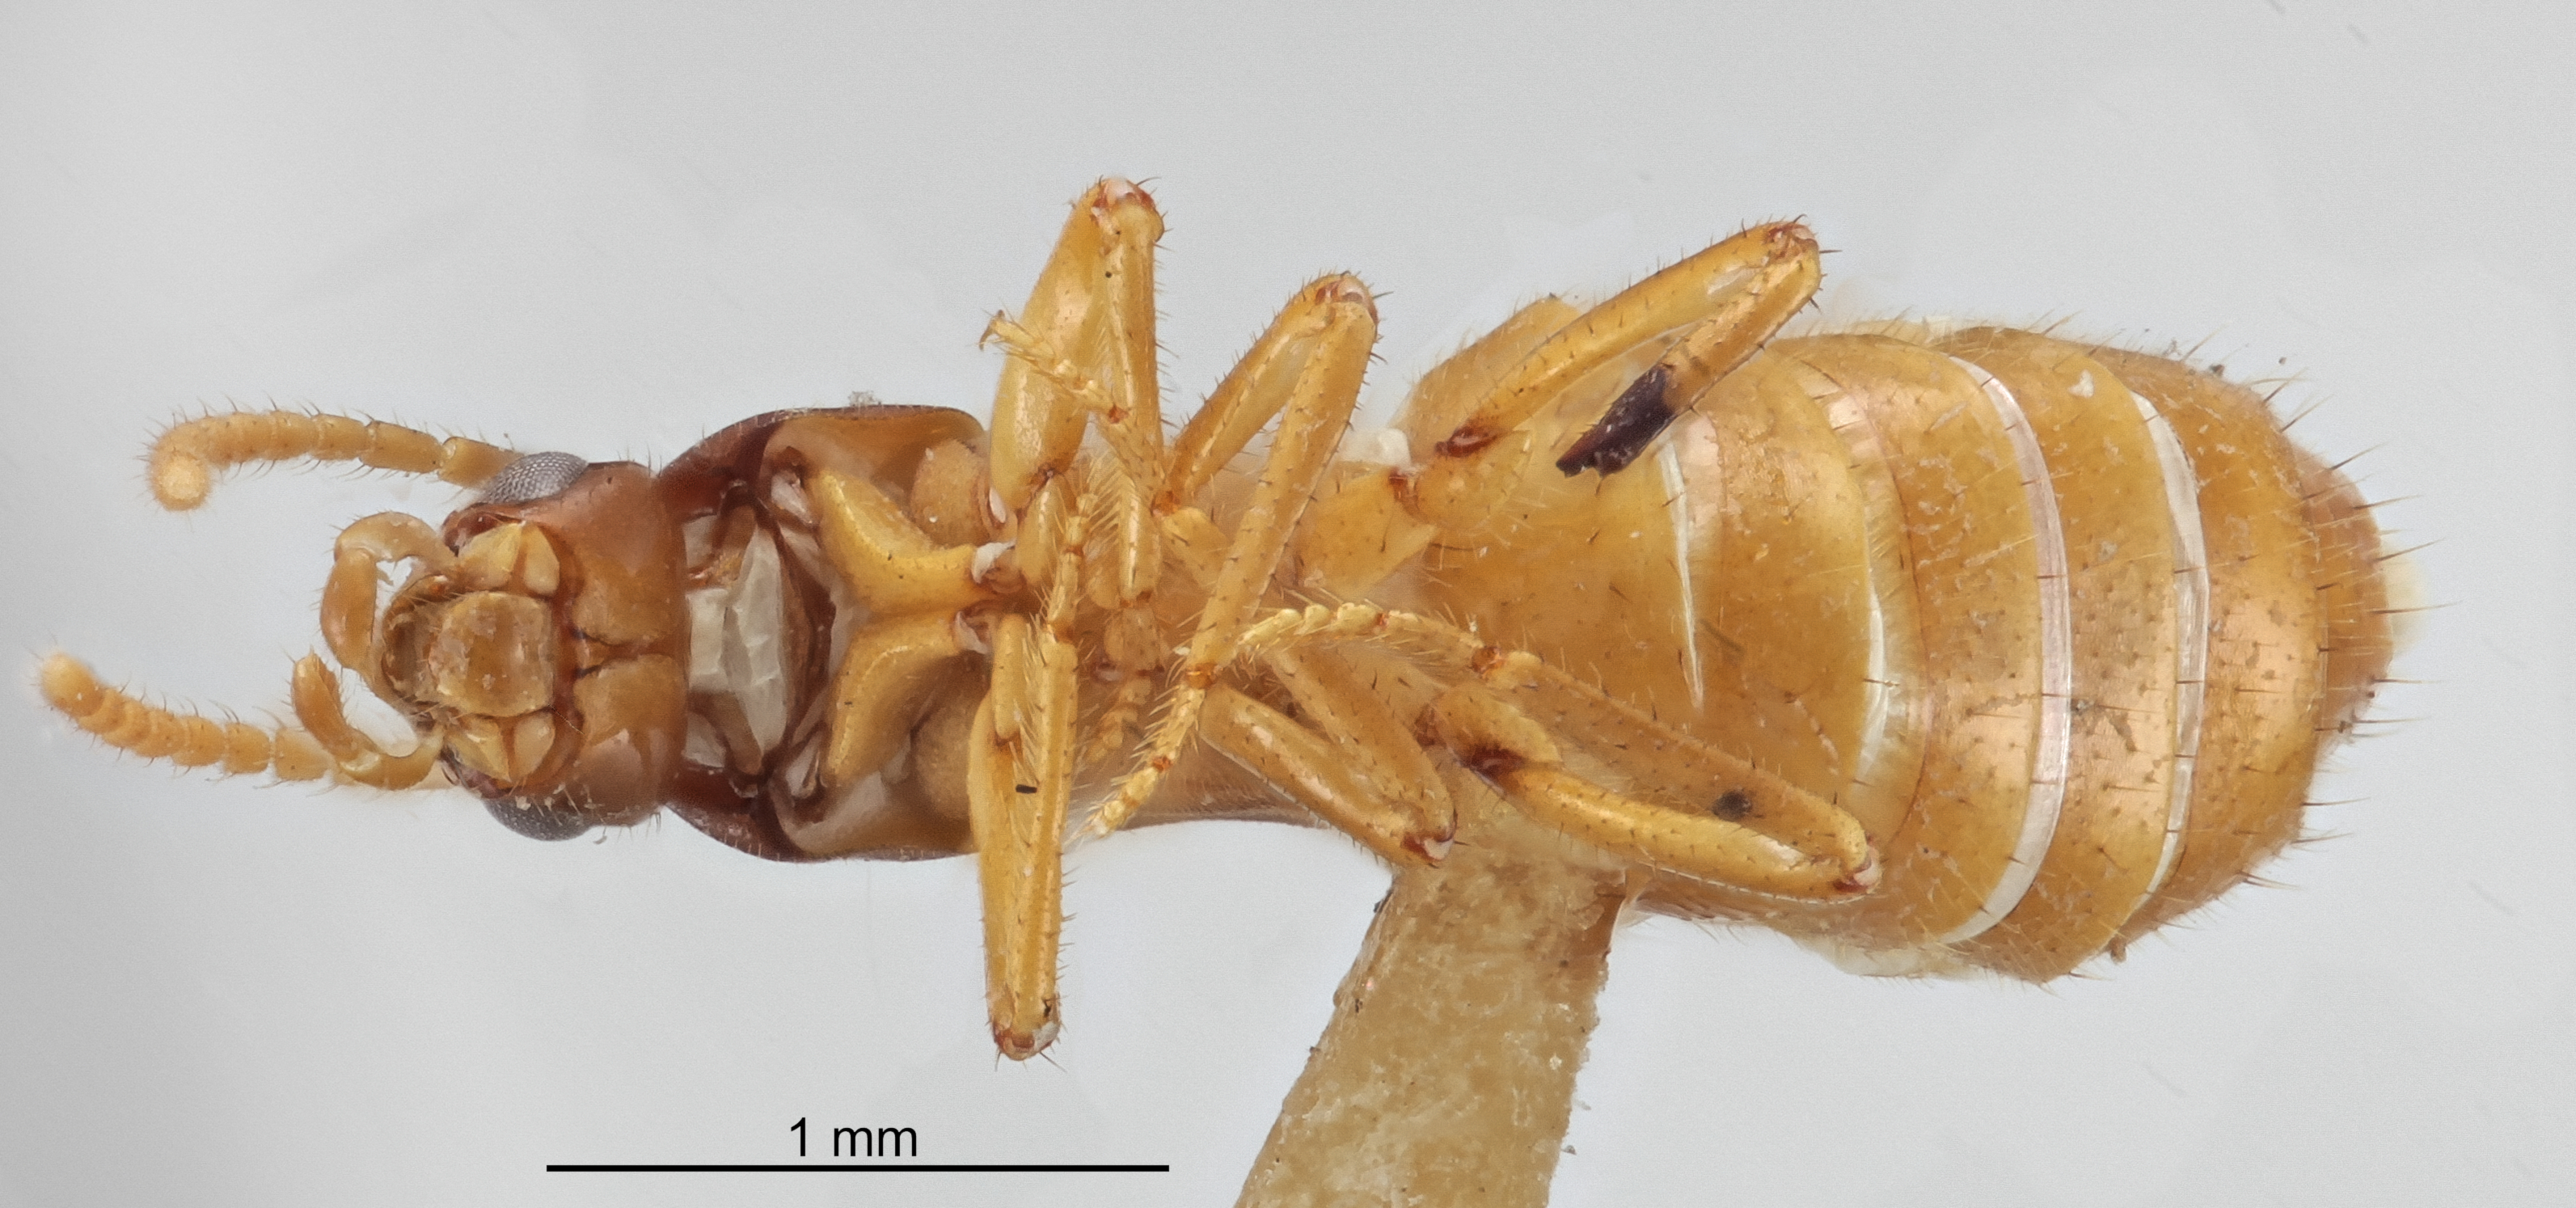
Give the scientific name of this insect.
Termitogaster simulans
